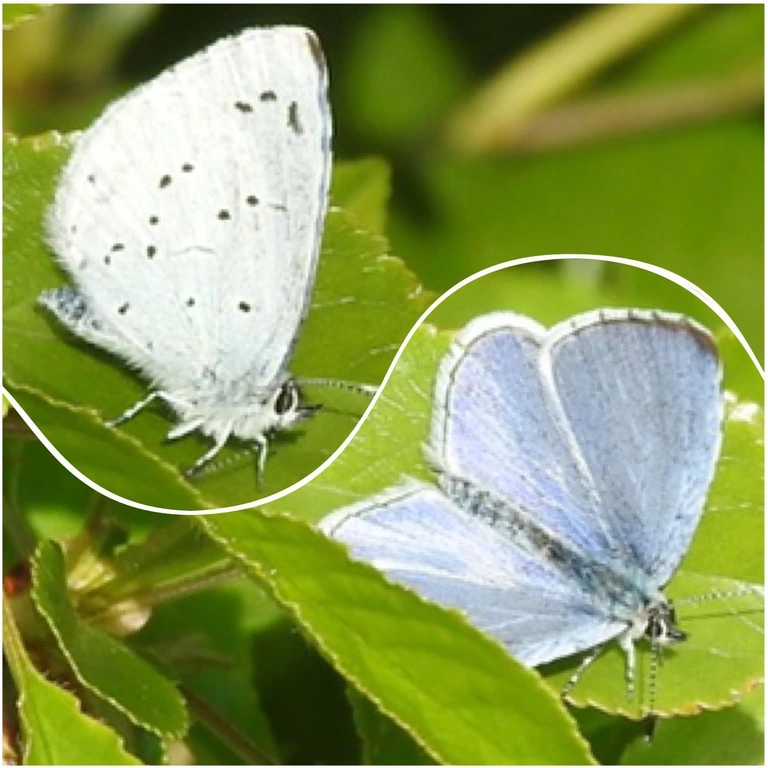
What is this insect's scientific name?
Celastrina argiolus
